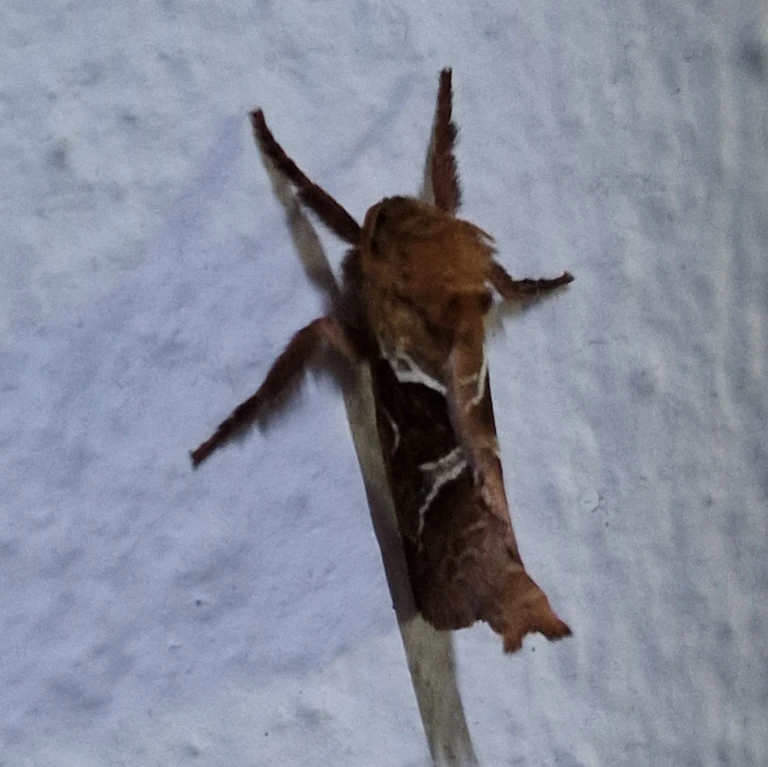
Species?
Triodia sylvina
